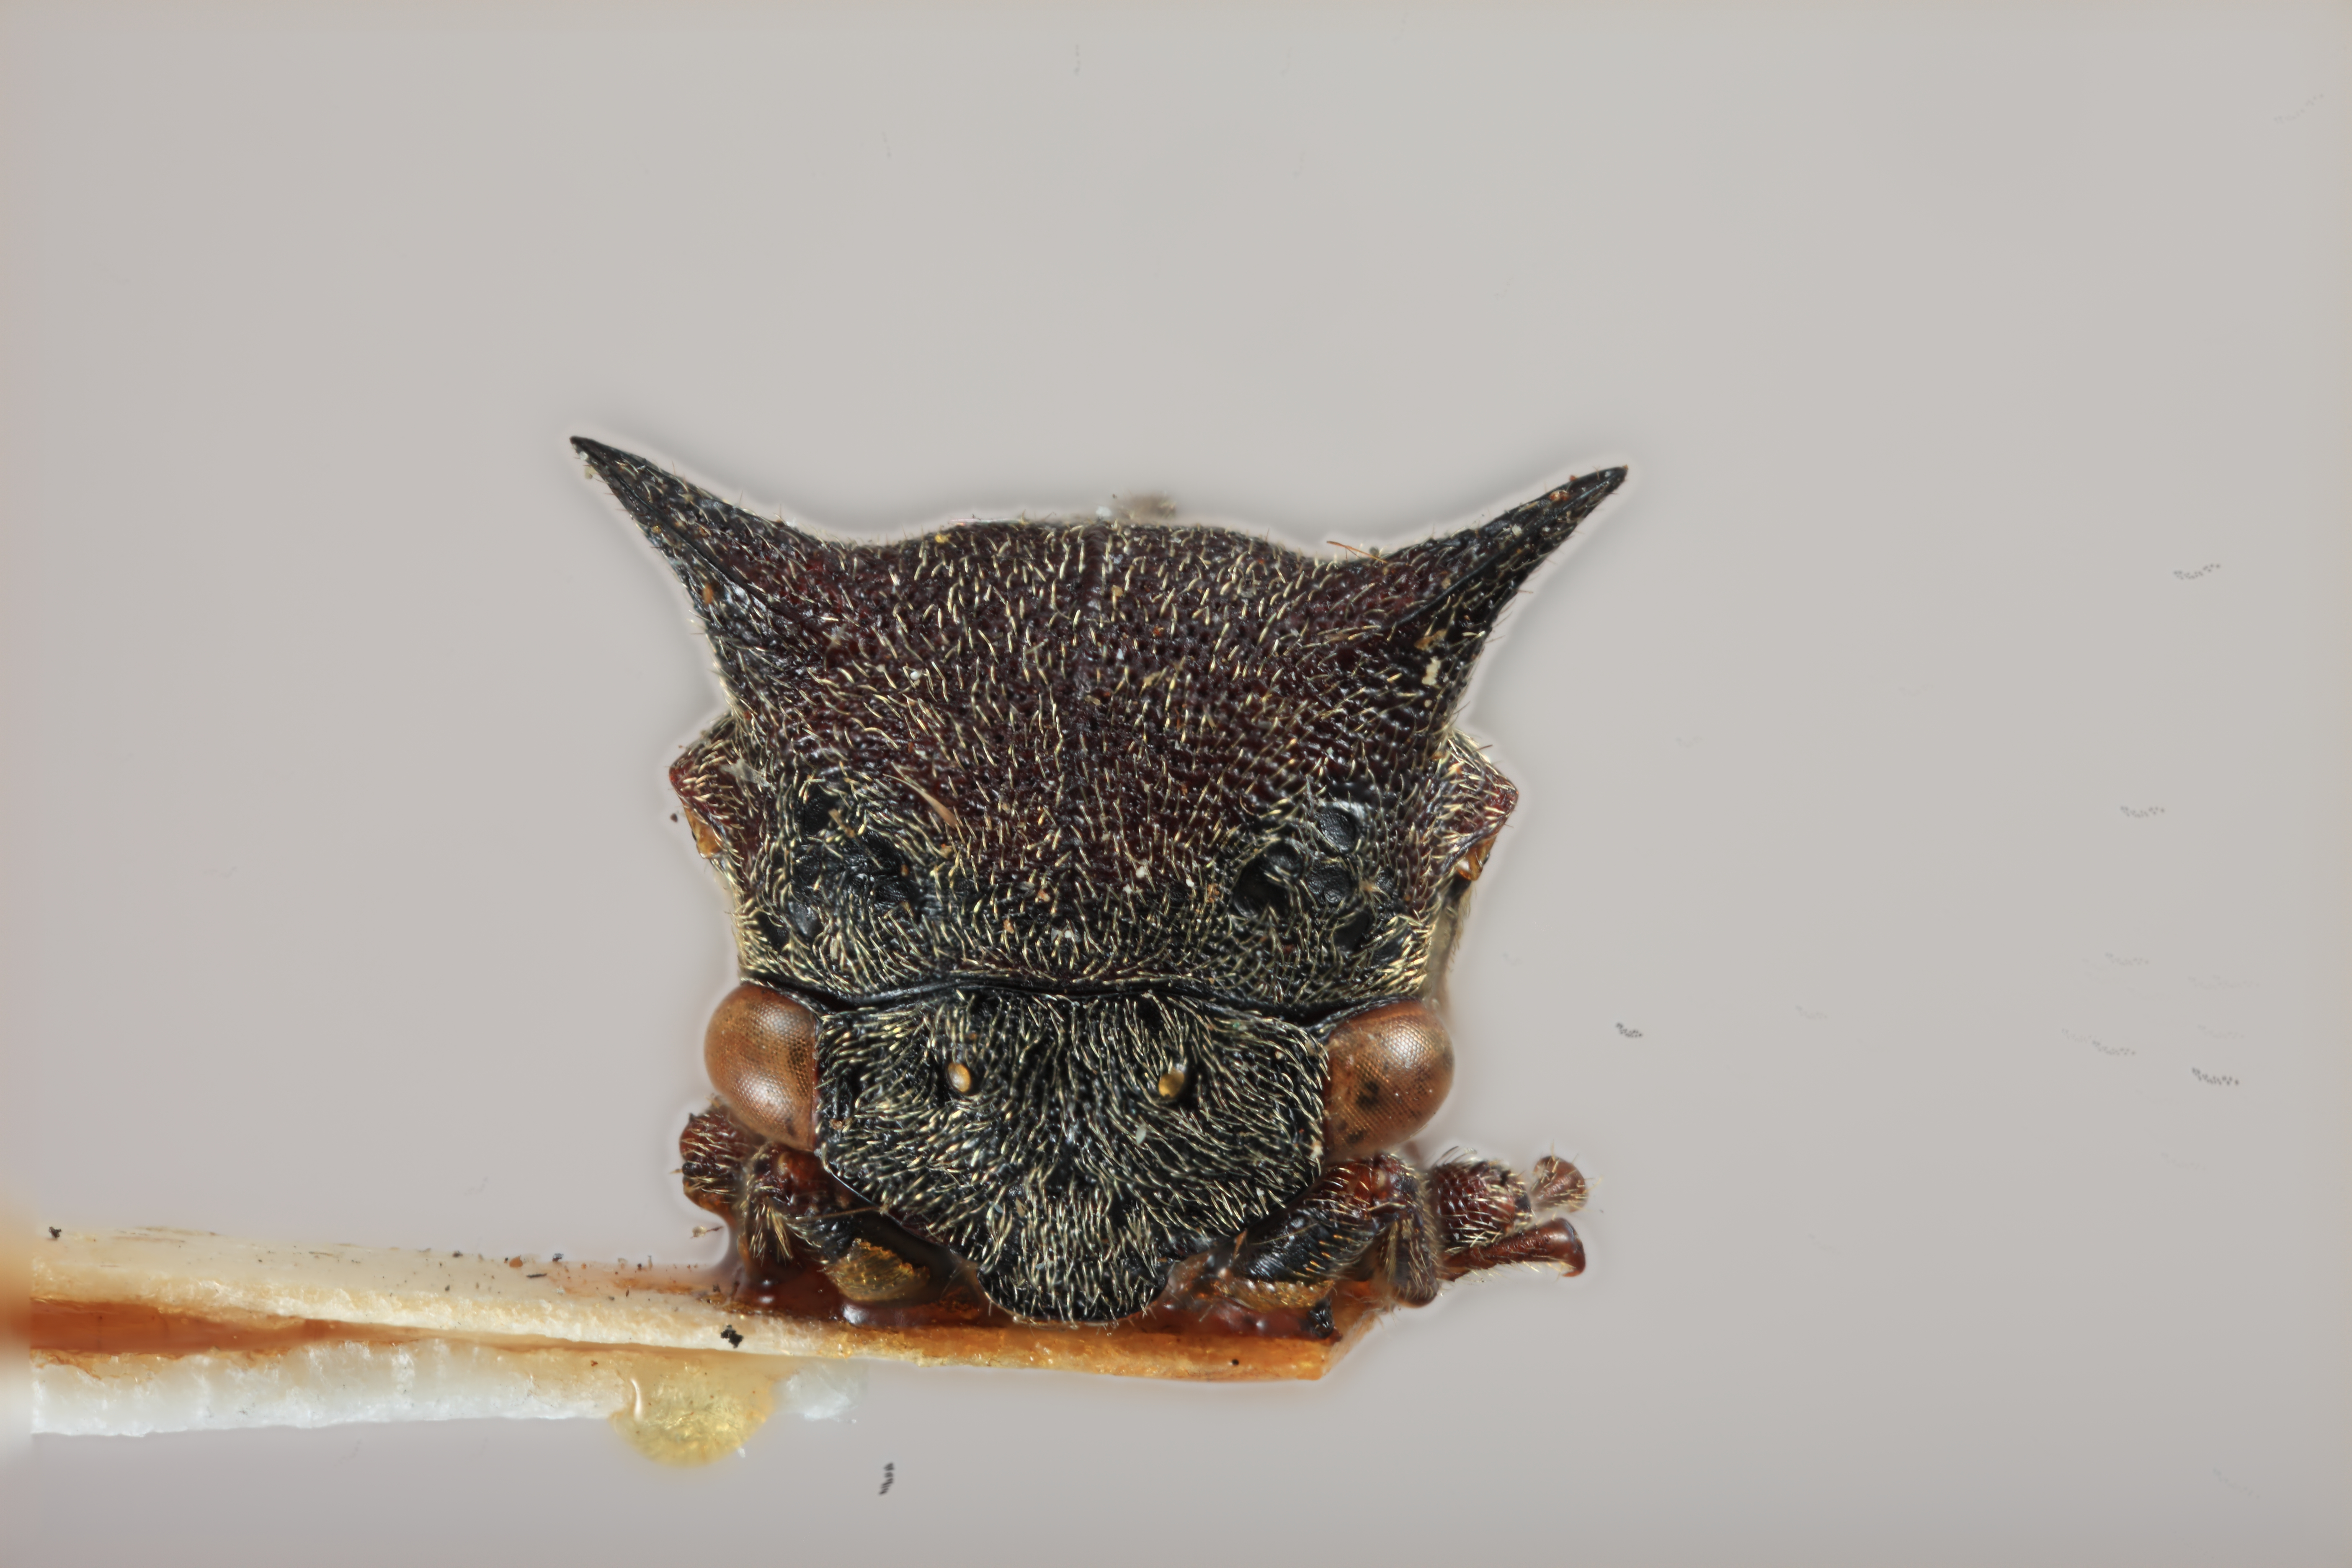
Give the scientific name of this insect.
Tricentrus bakeri
